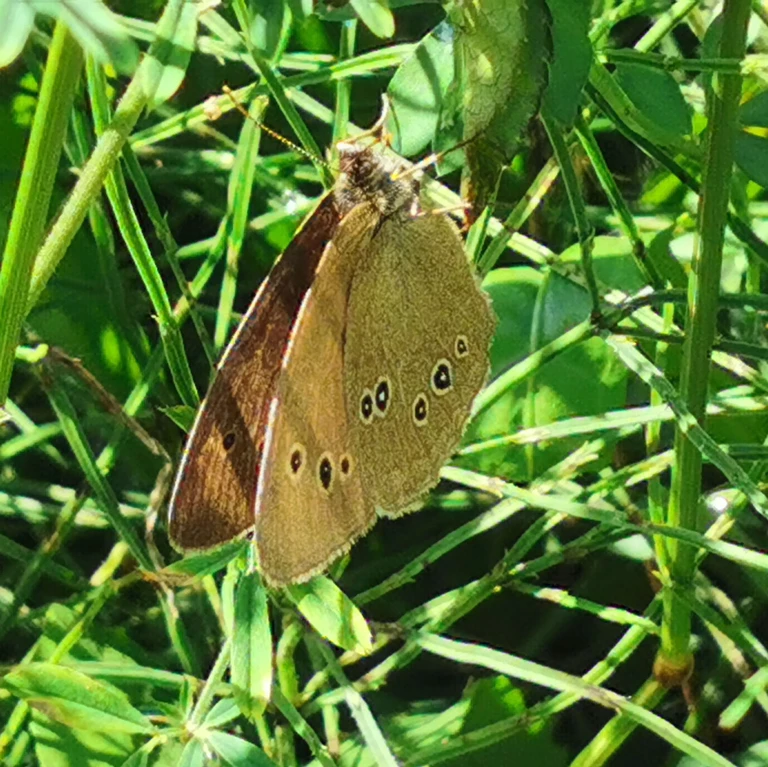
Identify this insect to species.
Aphantopus hyperantus
